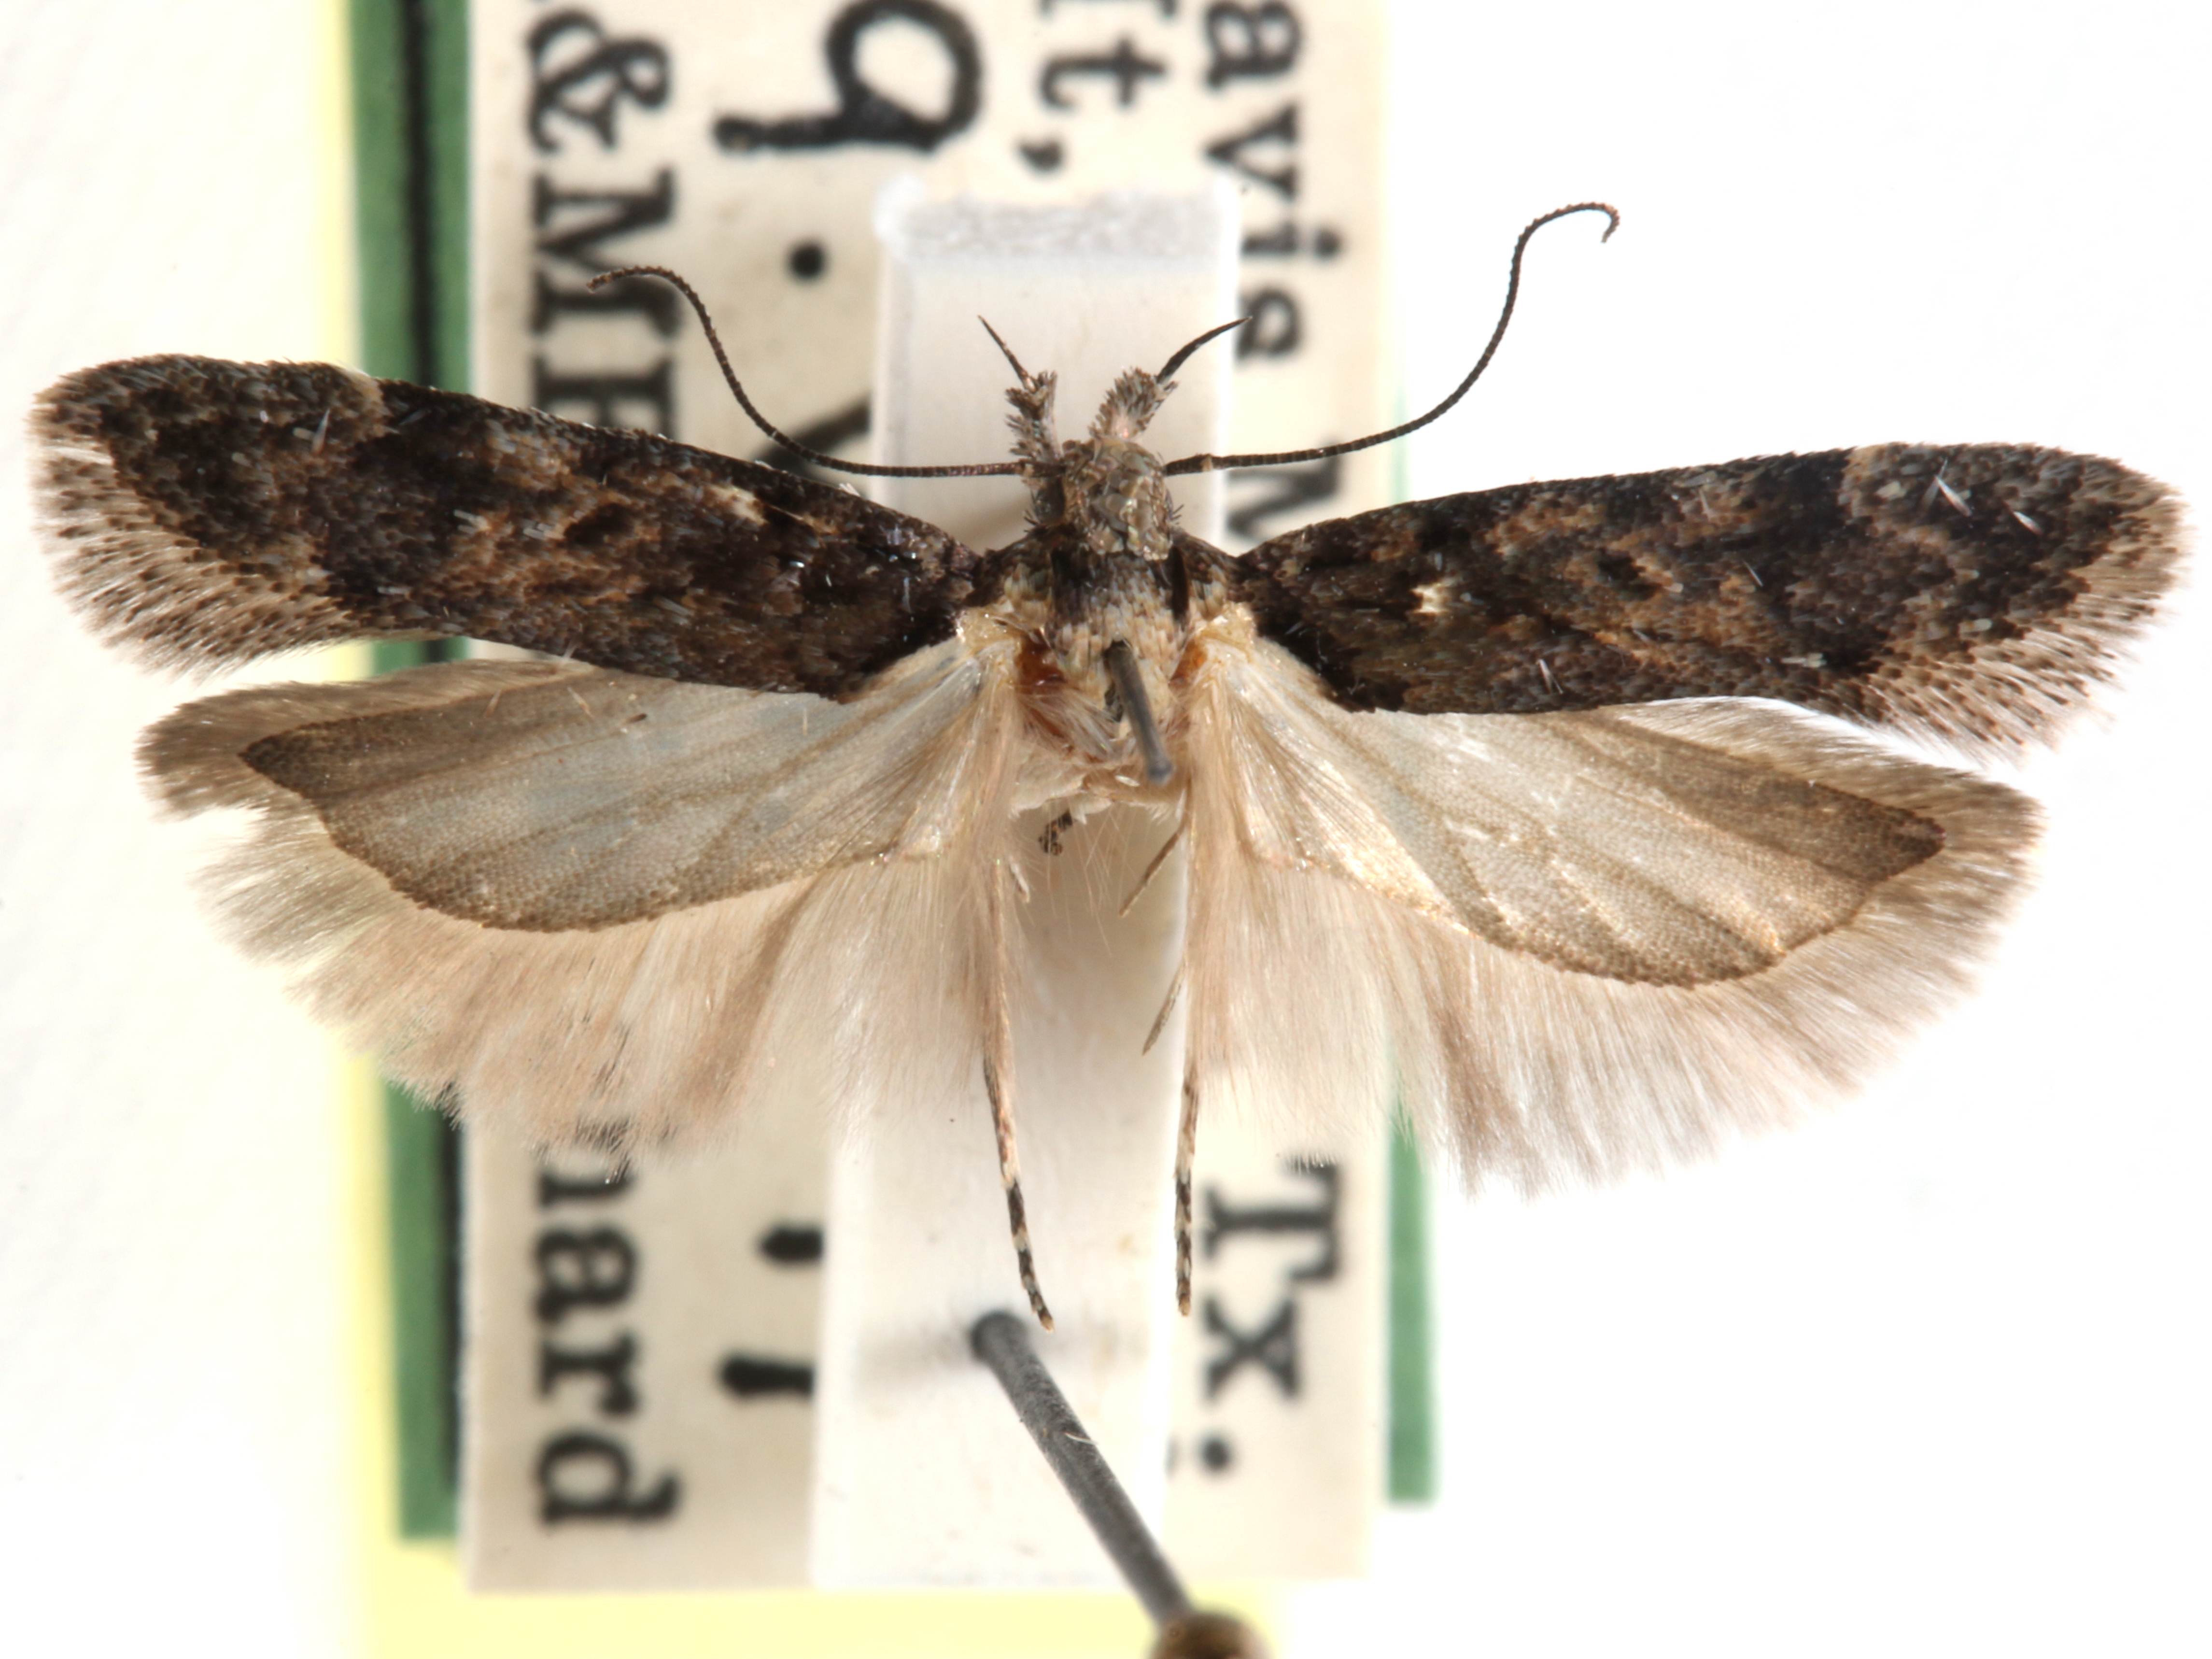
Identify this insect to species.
Chionodes secutor
